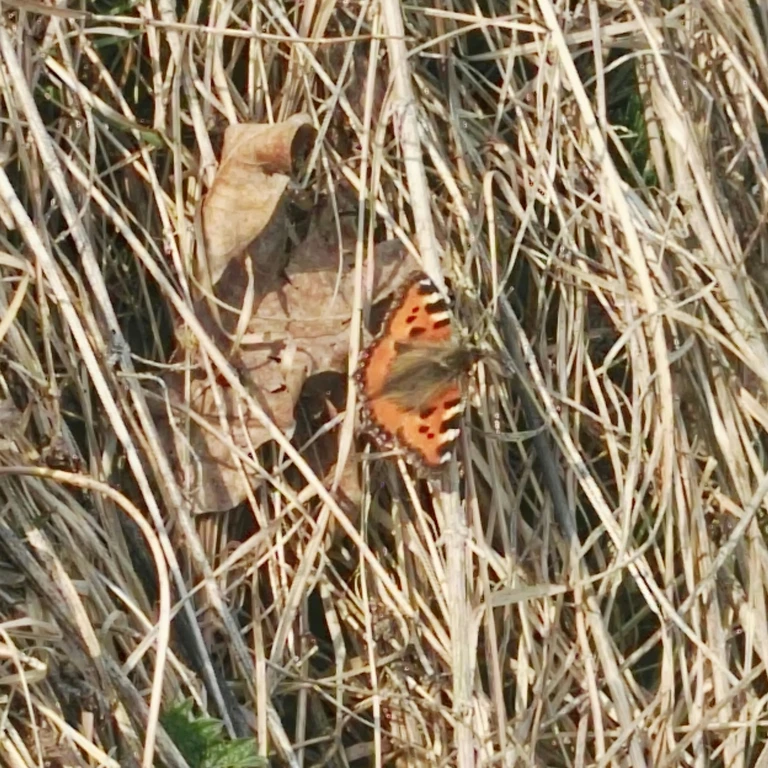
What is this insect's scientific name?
Aglais urticae
